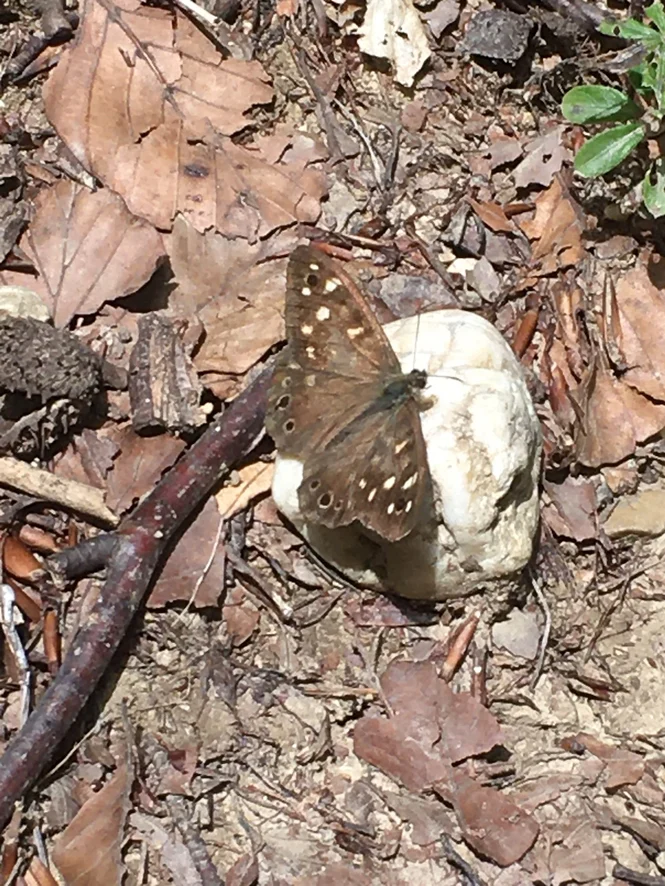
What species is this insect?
Pararge aegeria
